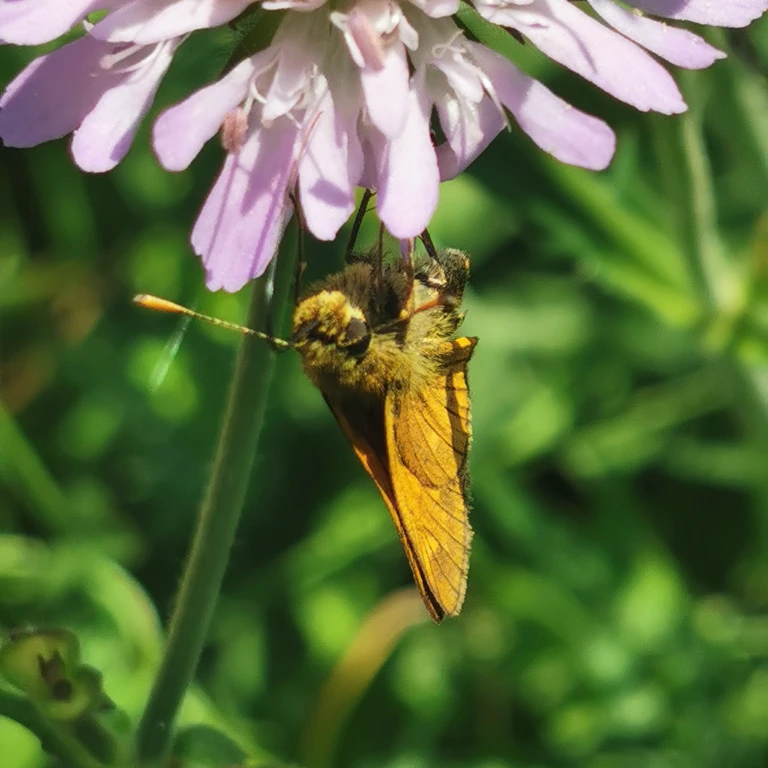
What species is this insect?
Ochlodes sylvanus (also Ochlodes venata)
